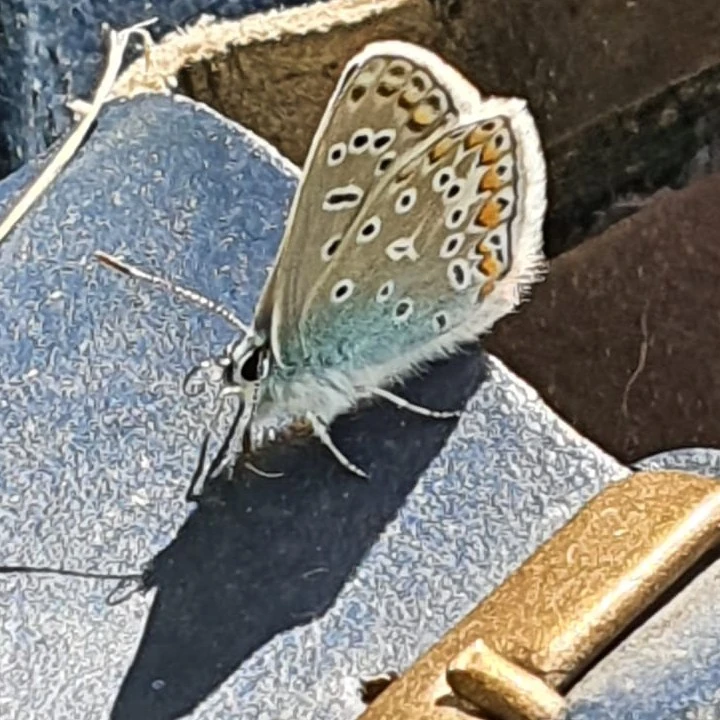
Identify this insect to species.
Polyommatus icarus
